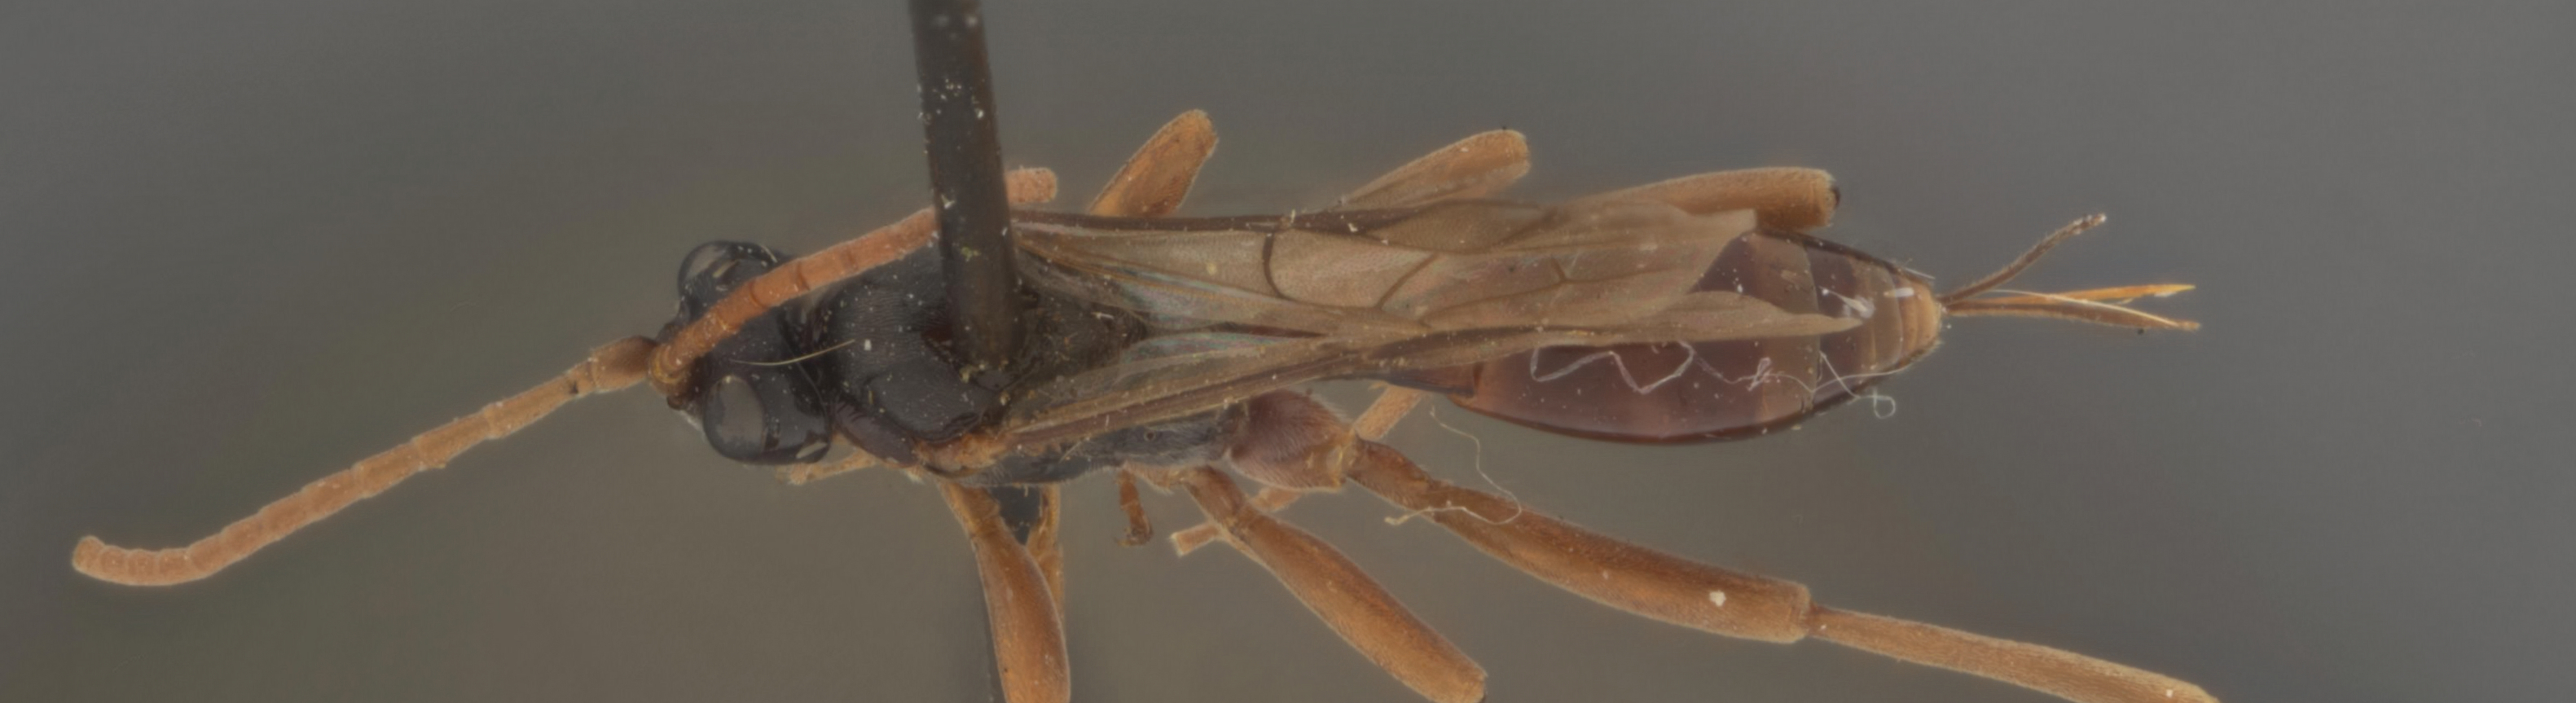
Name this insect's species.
Myersia grandis
